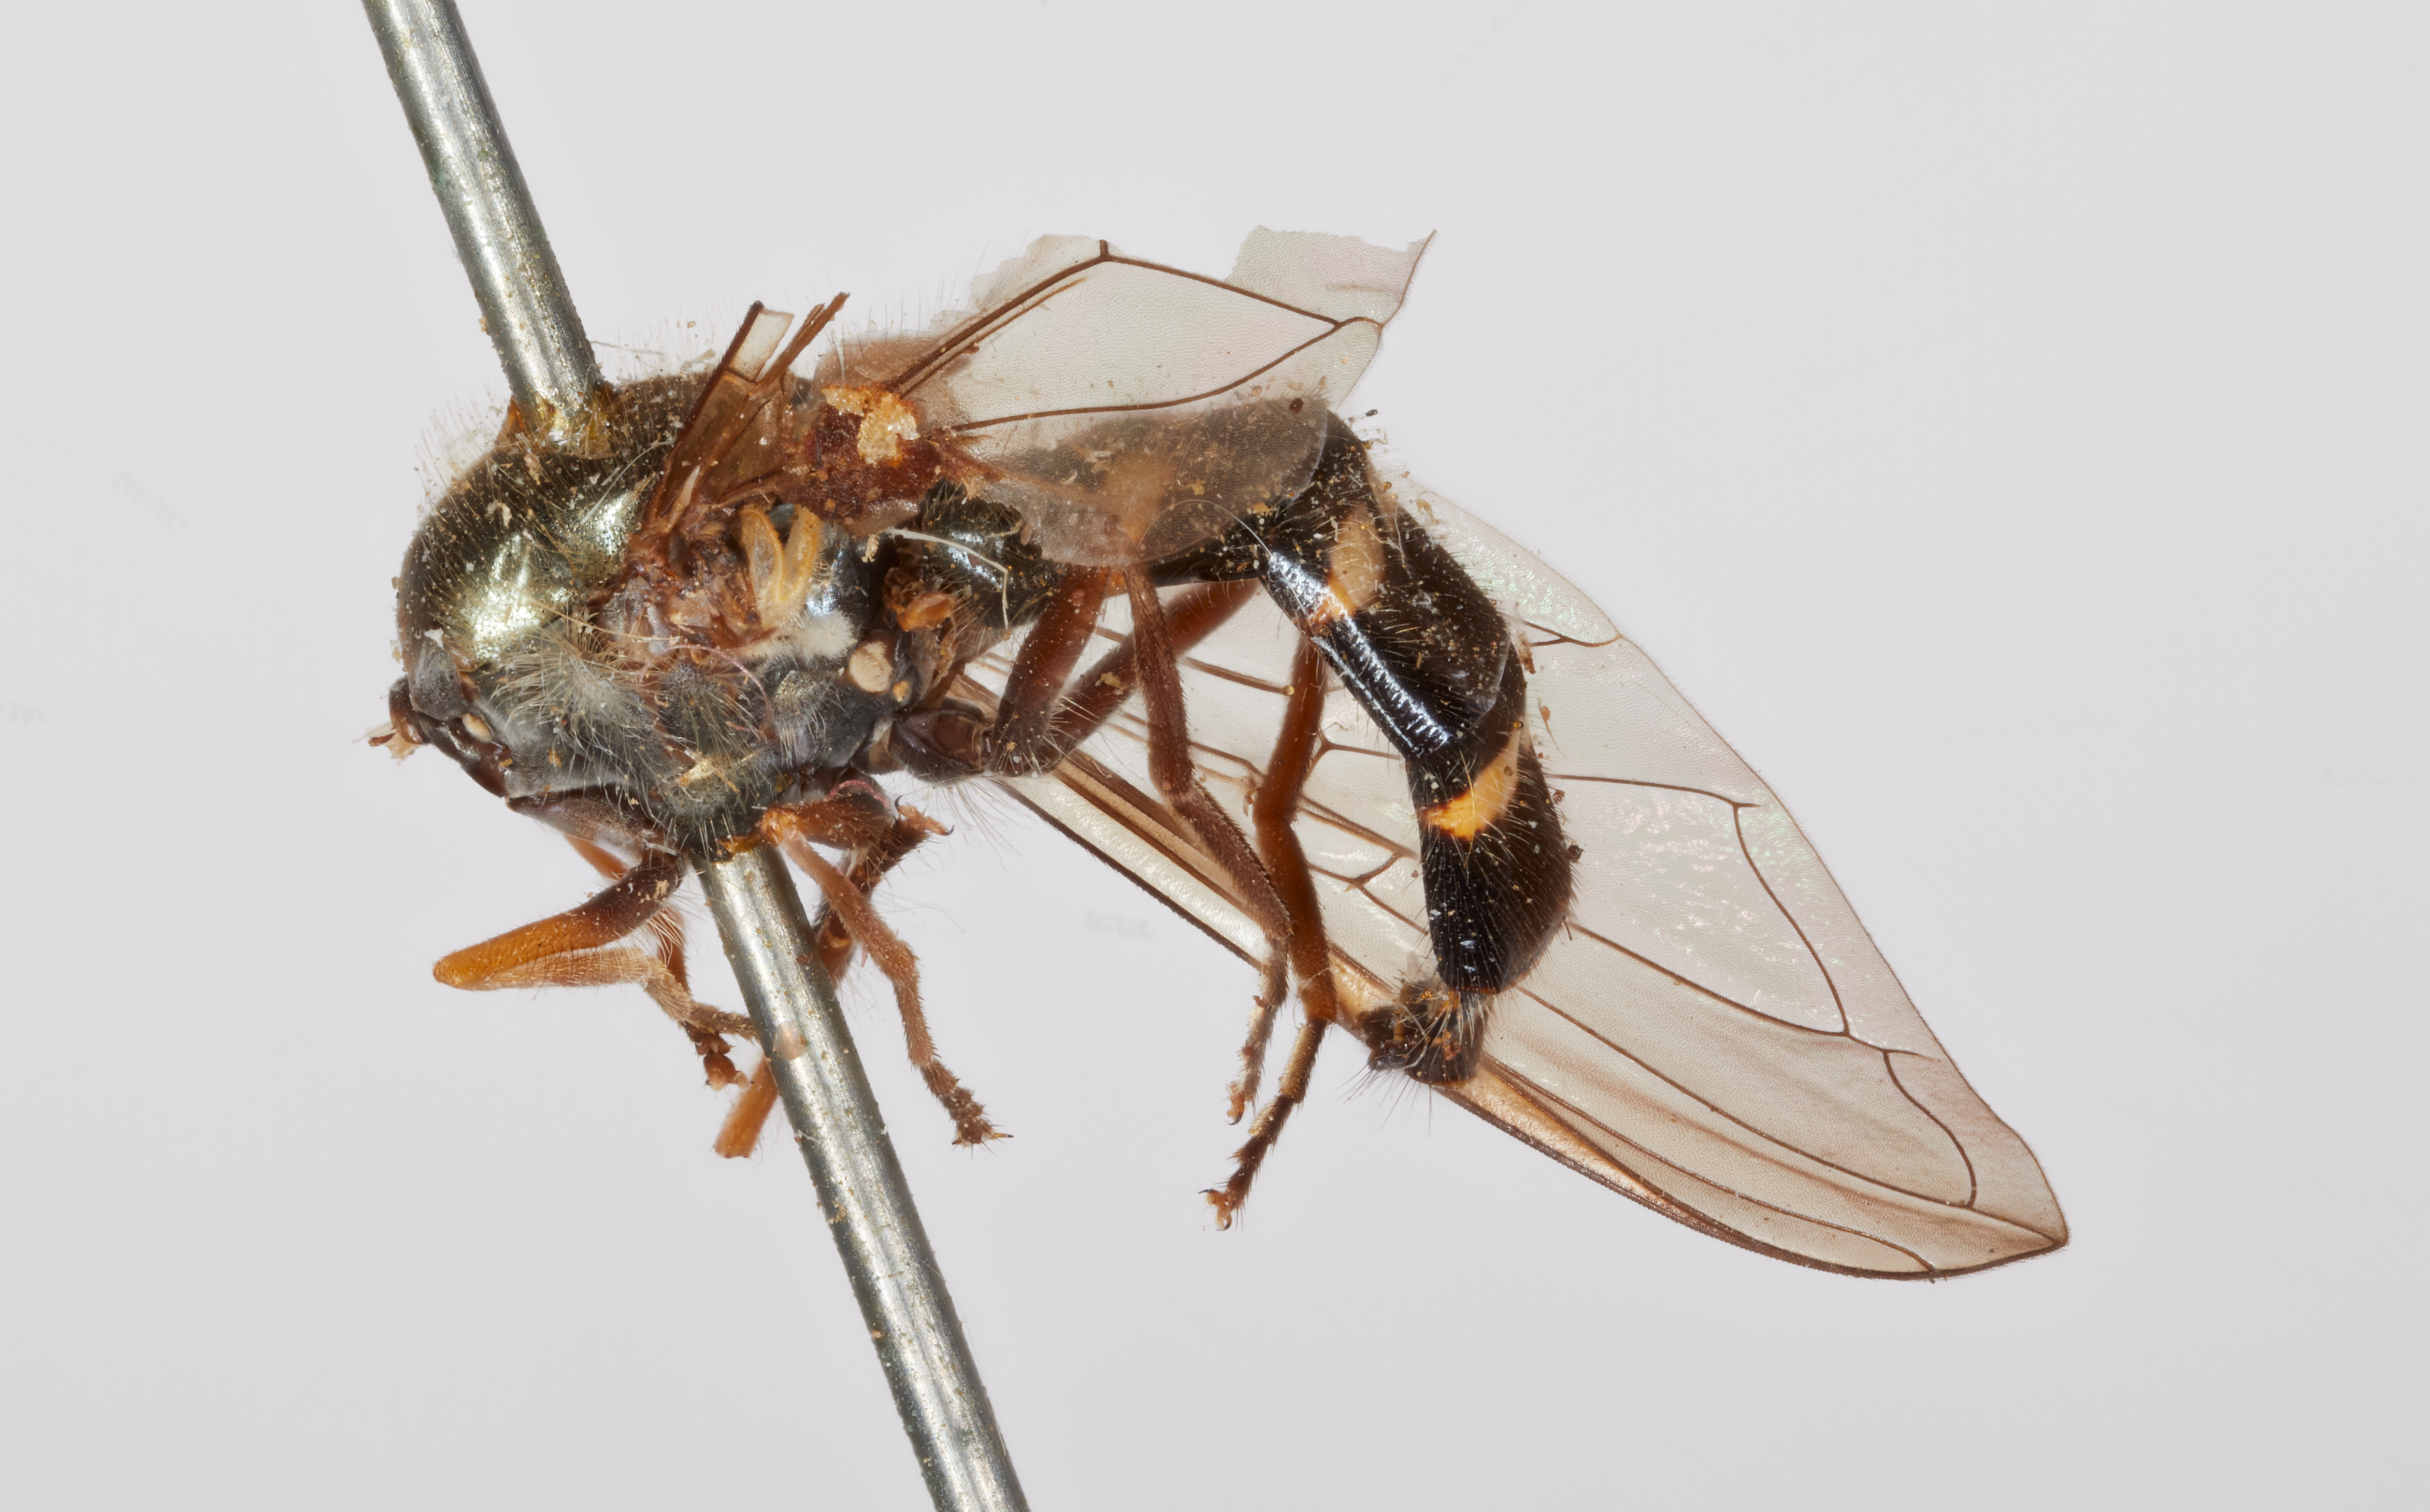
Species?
Syrphus mentalis
